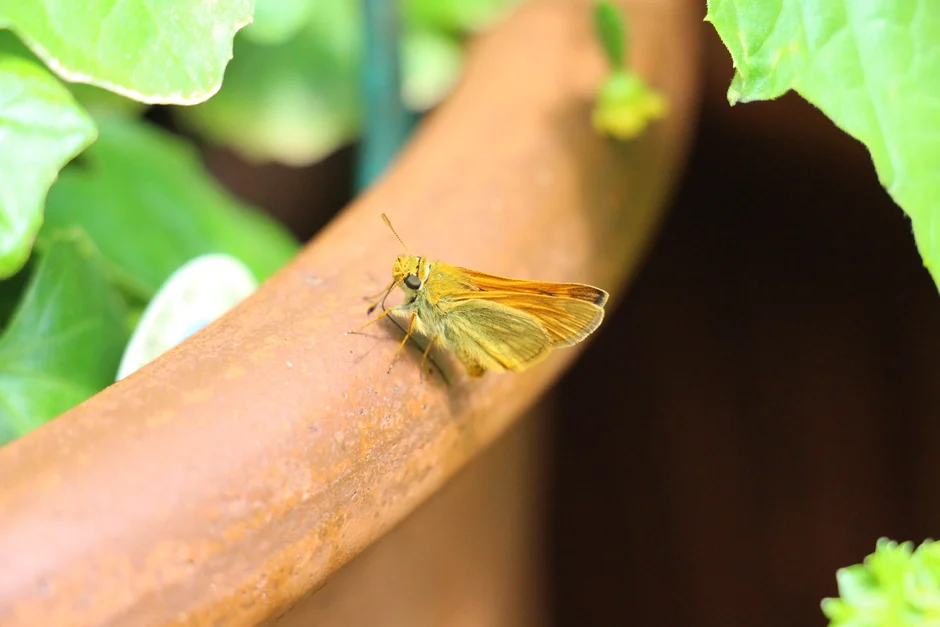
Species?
Ochlodes sylvanus (also Ochlodes venata)
